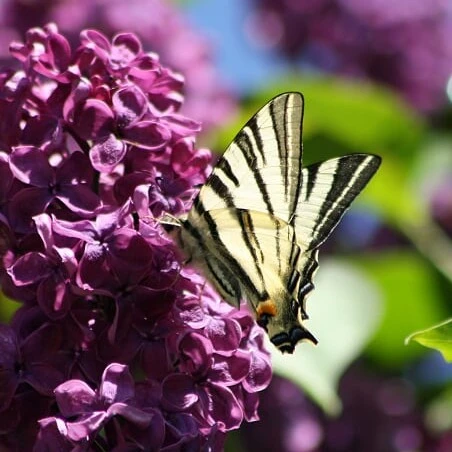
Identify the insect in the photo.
Iphiclides podalirius
